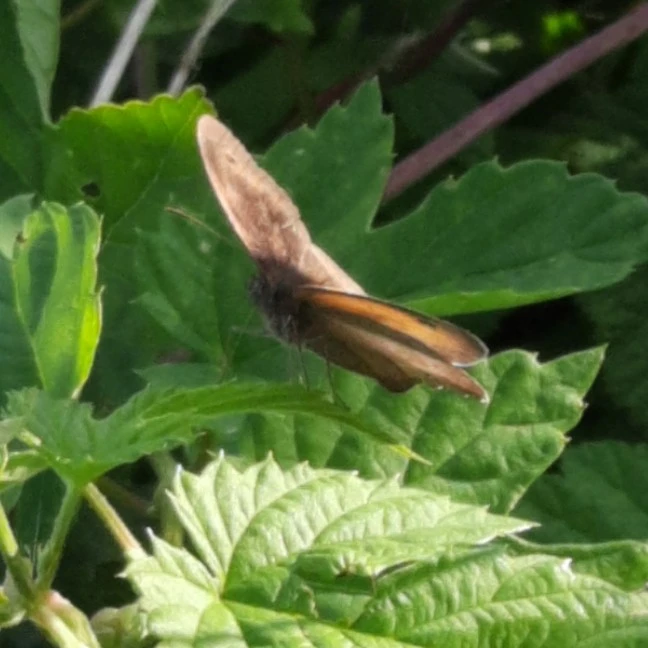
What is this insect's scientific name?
Maniola jurtina
